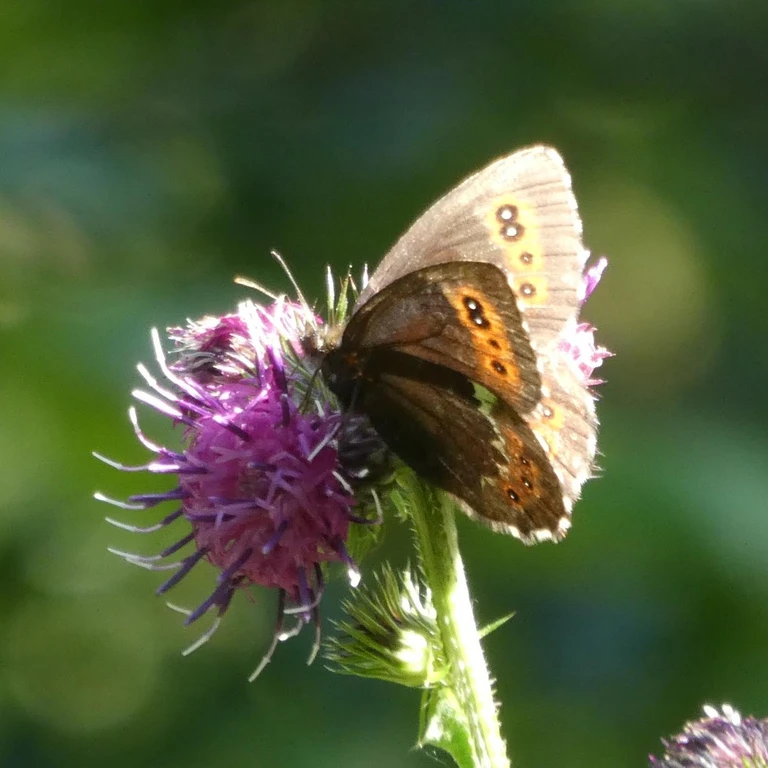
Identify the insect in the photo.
Erebia ligea
